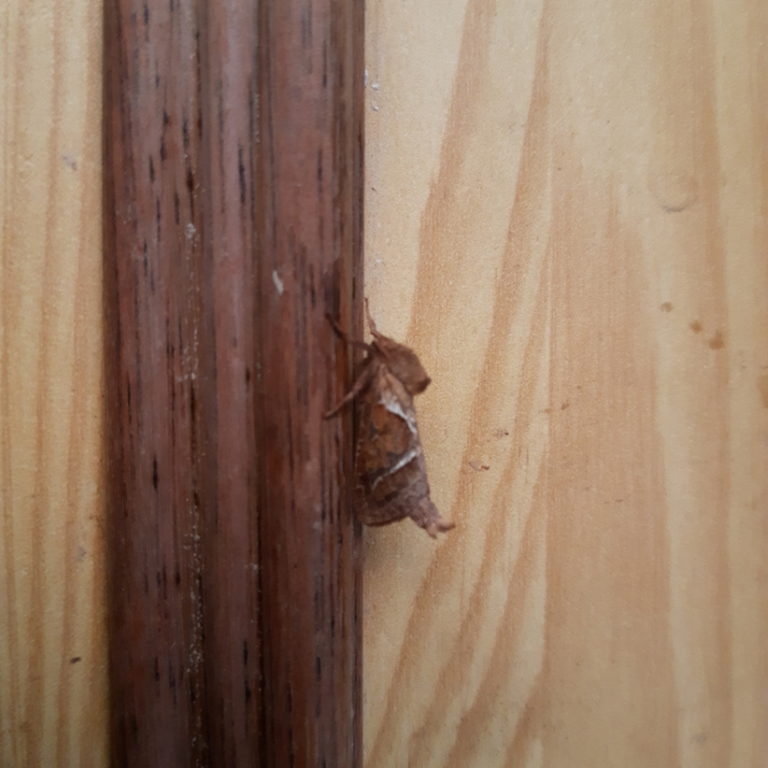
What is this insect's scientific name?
Triodia sylvina
